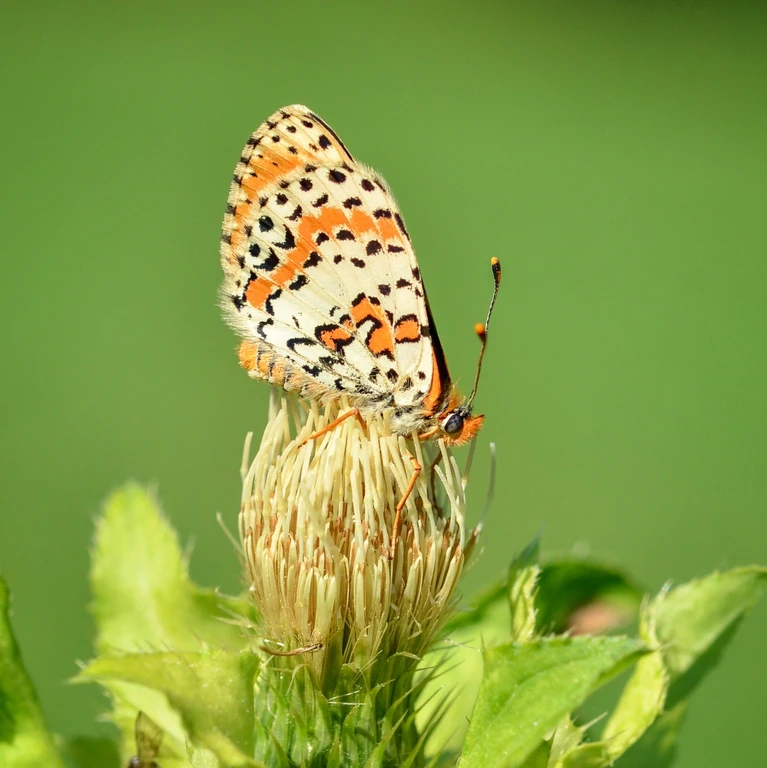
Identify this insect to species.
Melitaea didyma
